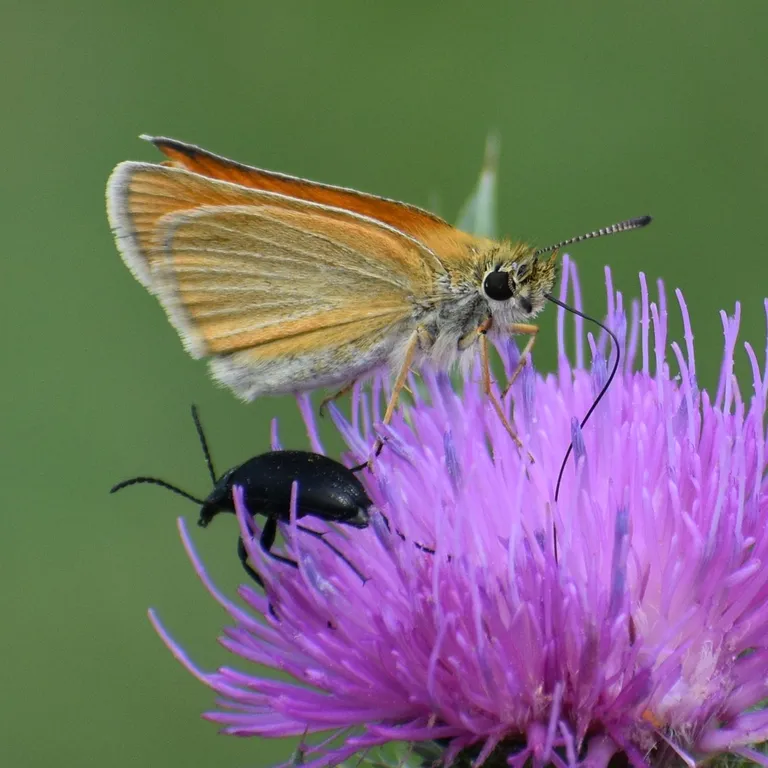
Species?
Thymelicus lineola
